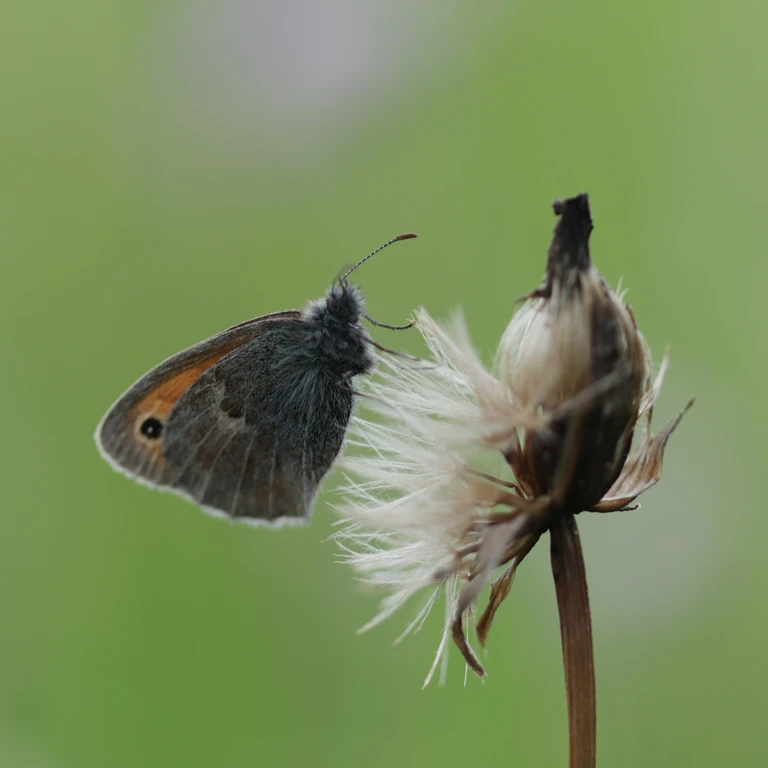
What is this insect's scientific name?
Coenonympha pamphilus
